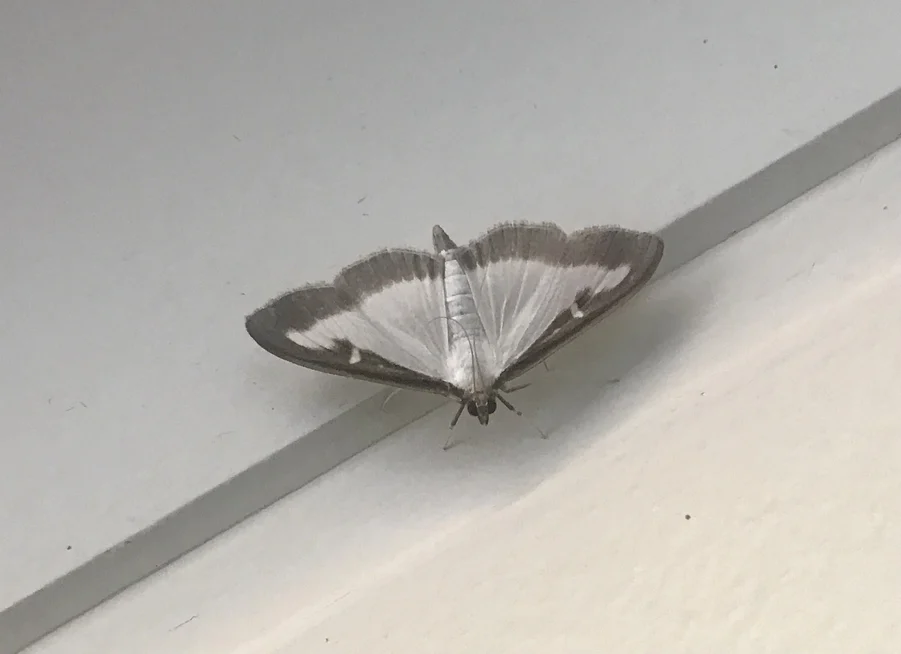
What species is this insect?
Cydalima perspectalis
